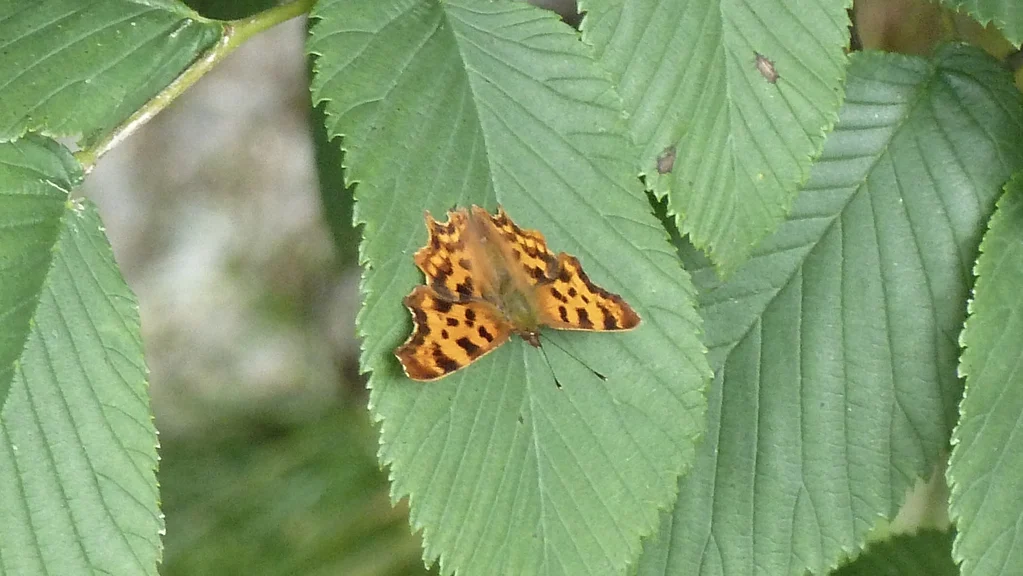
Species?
Polygonia c-album
